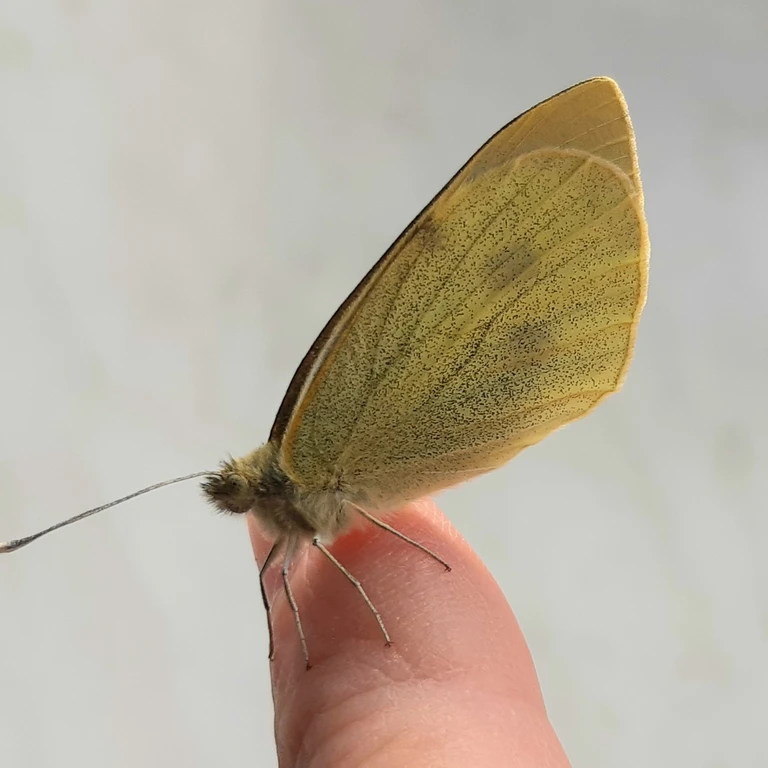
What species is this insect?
Pieris brassicae
